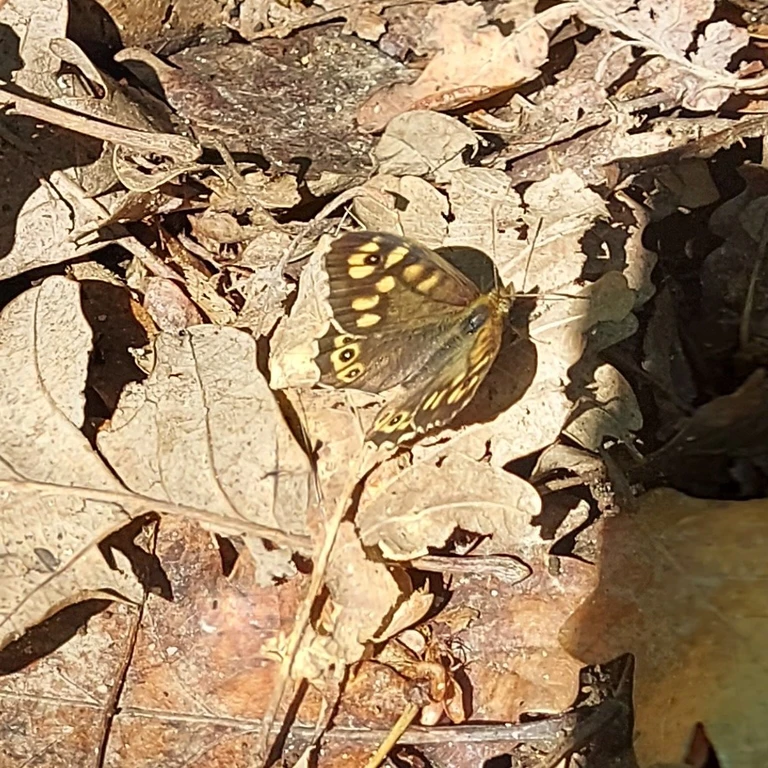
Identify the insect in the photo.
Pararge aegeria
